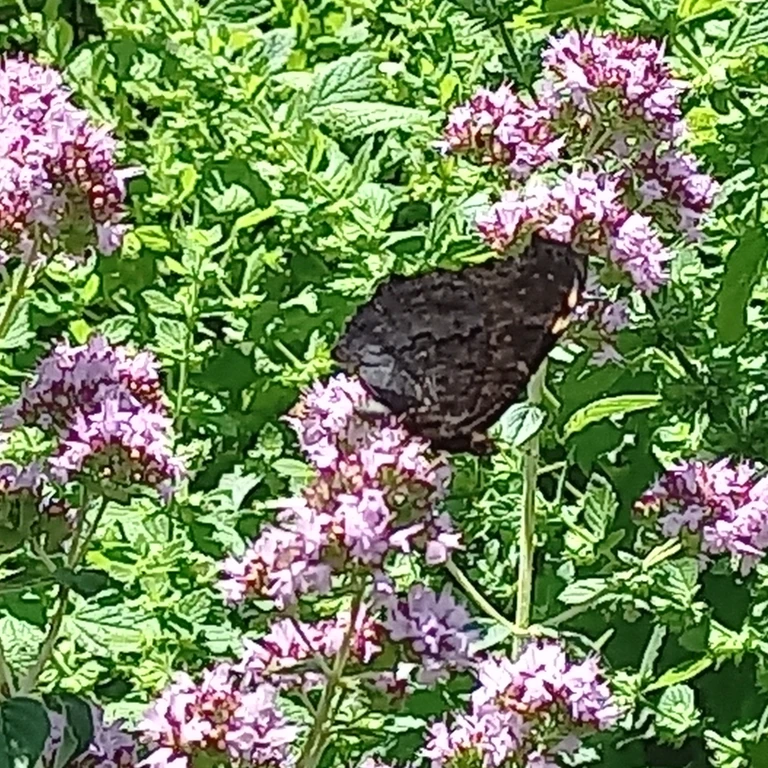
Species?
Aglais io
